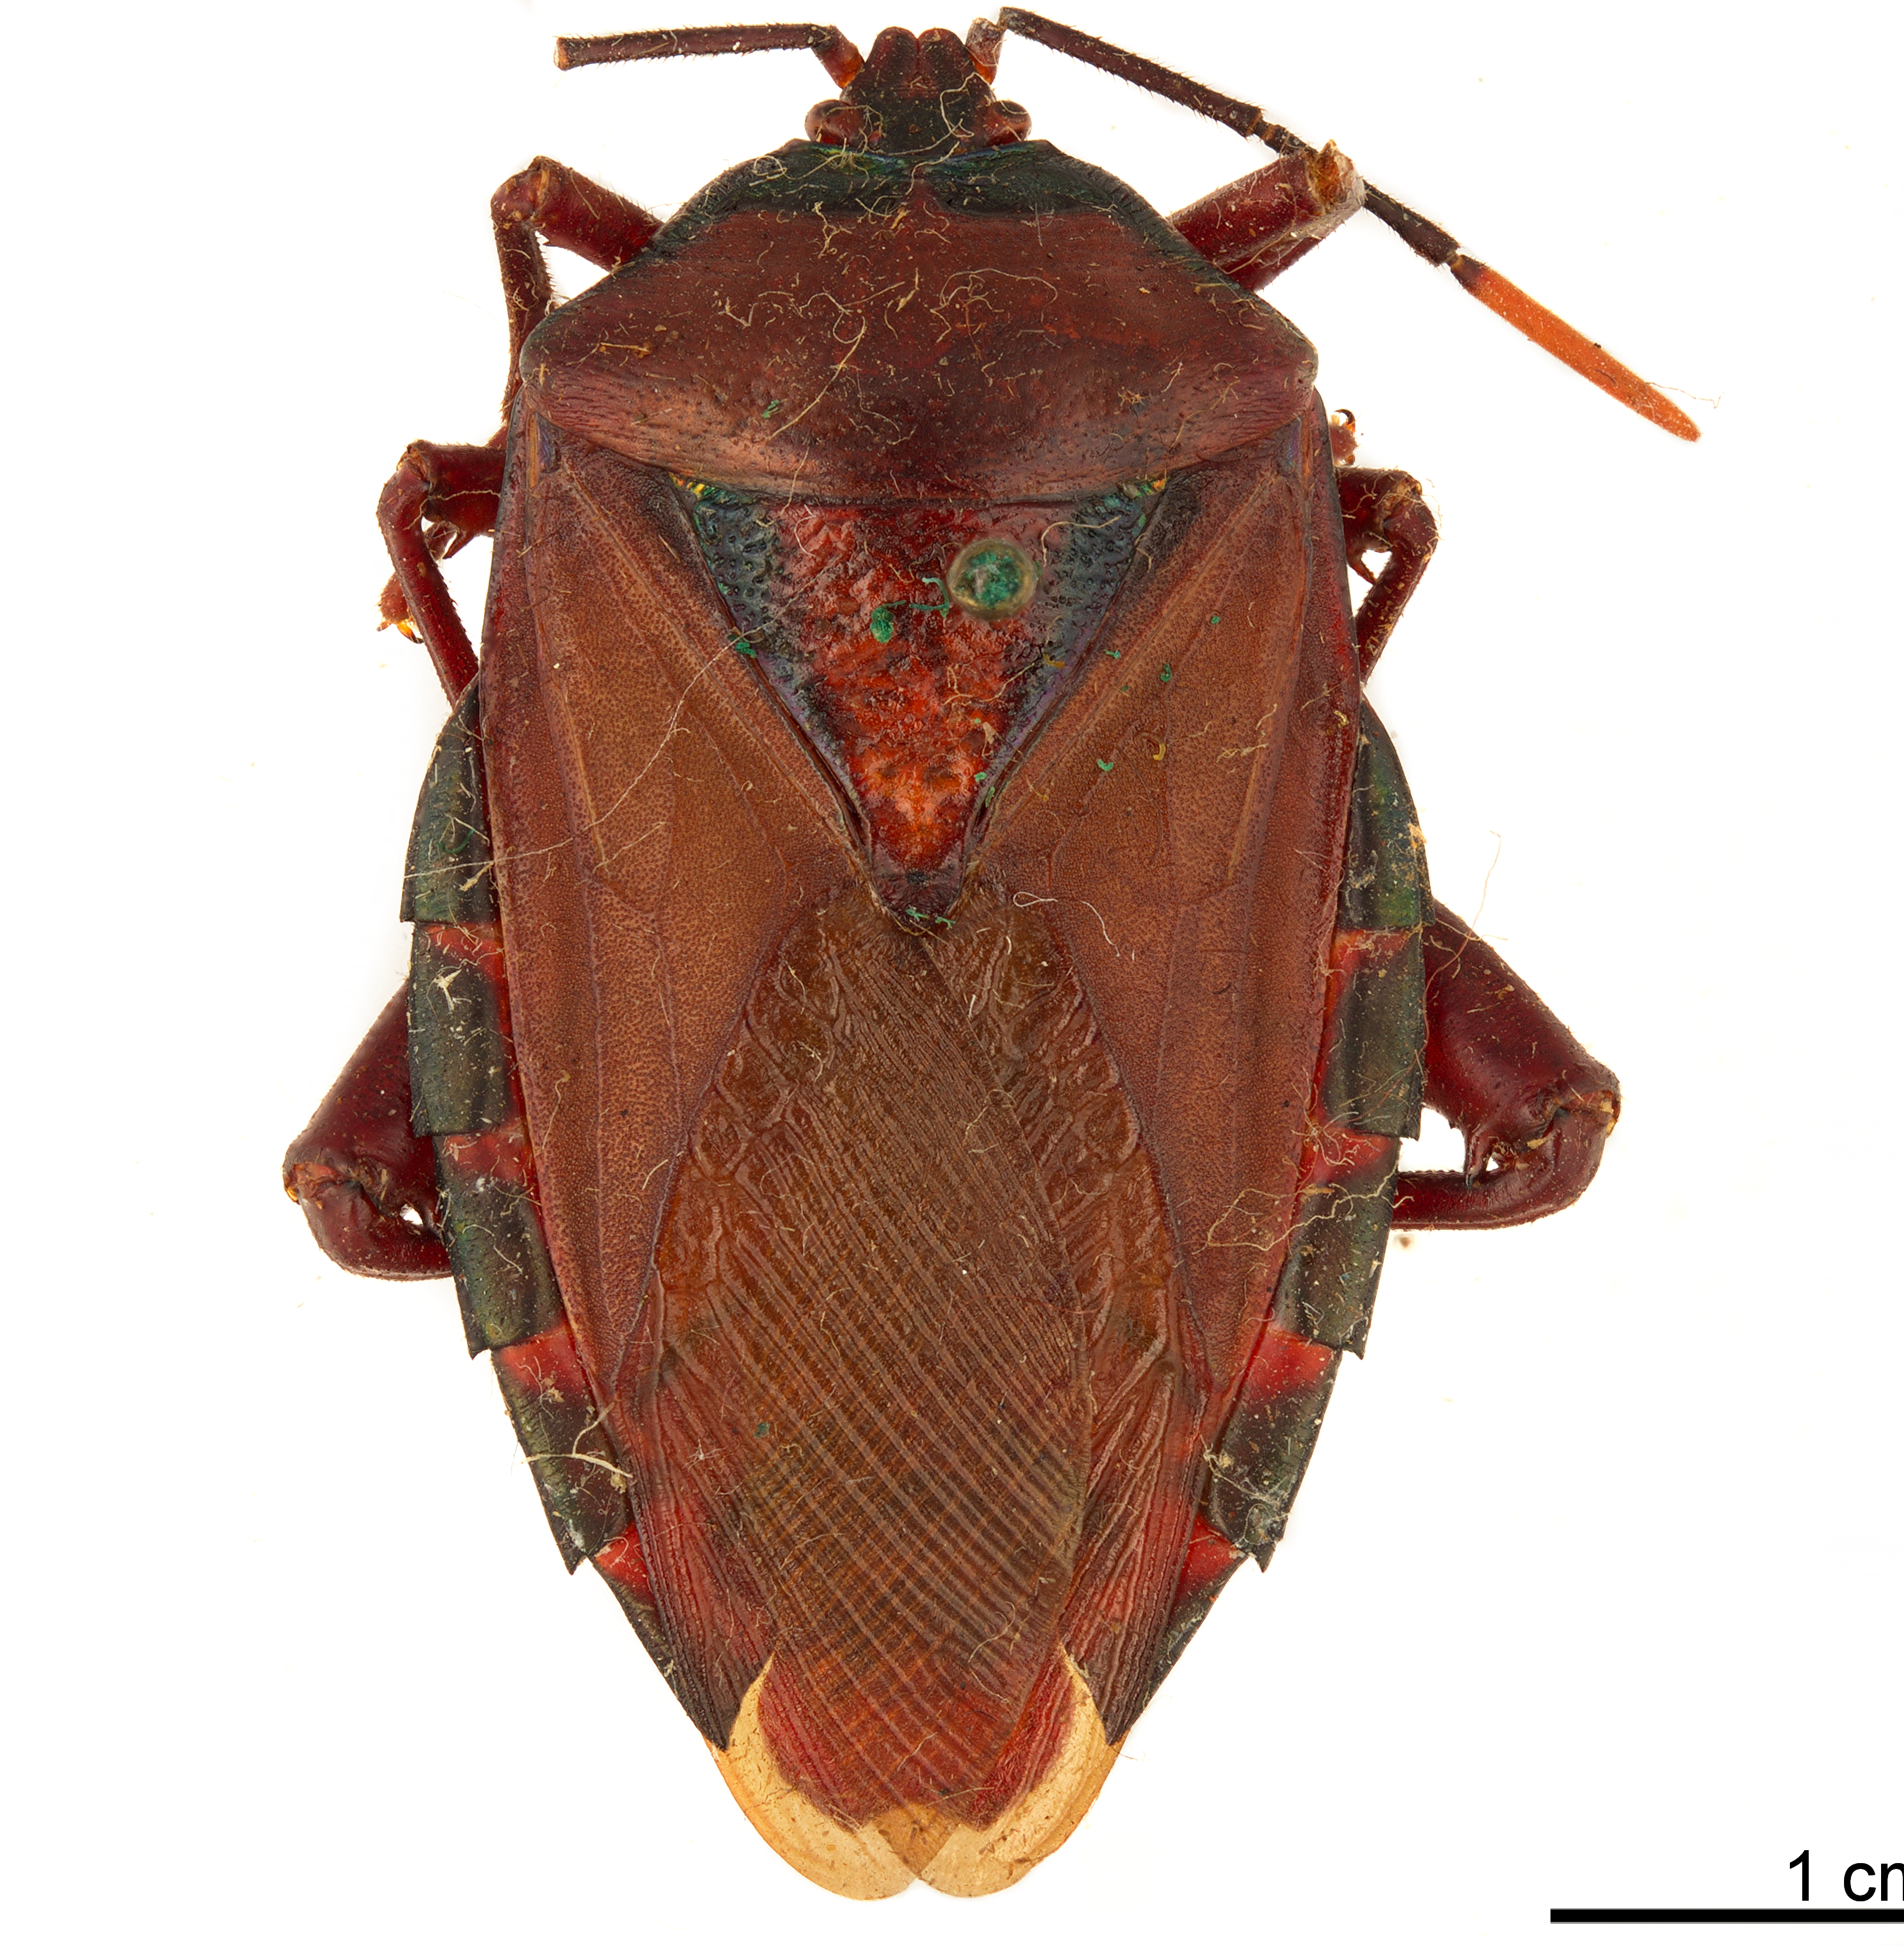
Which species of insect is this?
Eurostus spinicornis
